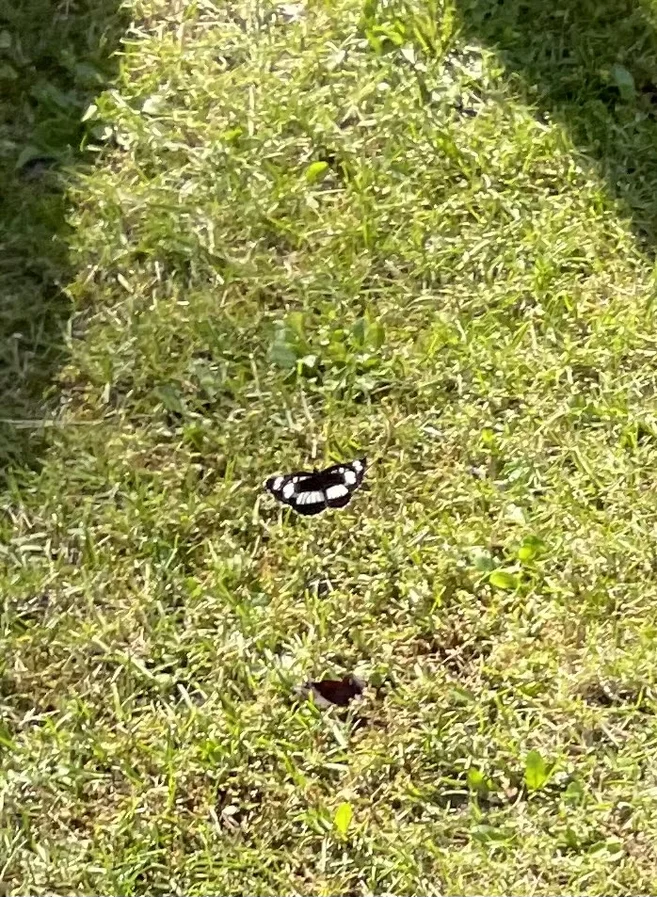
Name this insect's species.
Neptis rivularis
